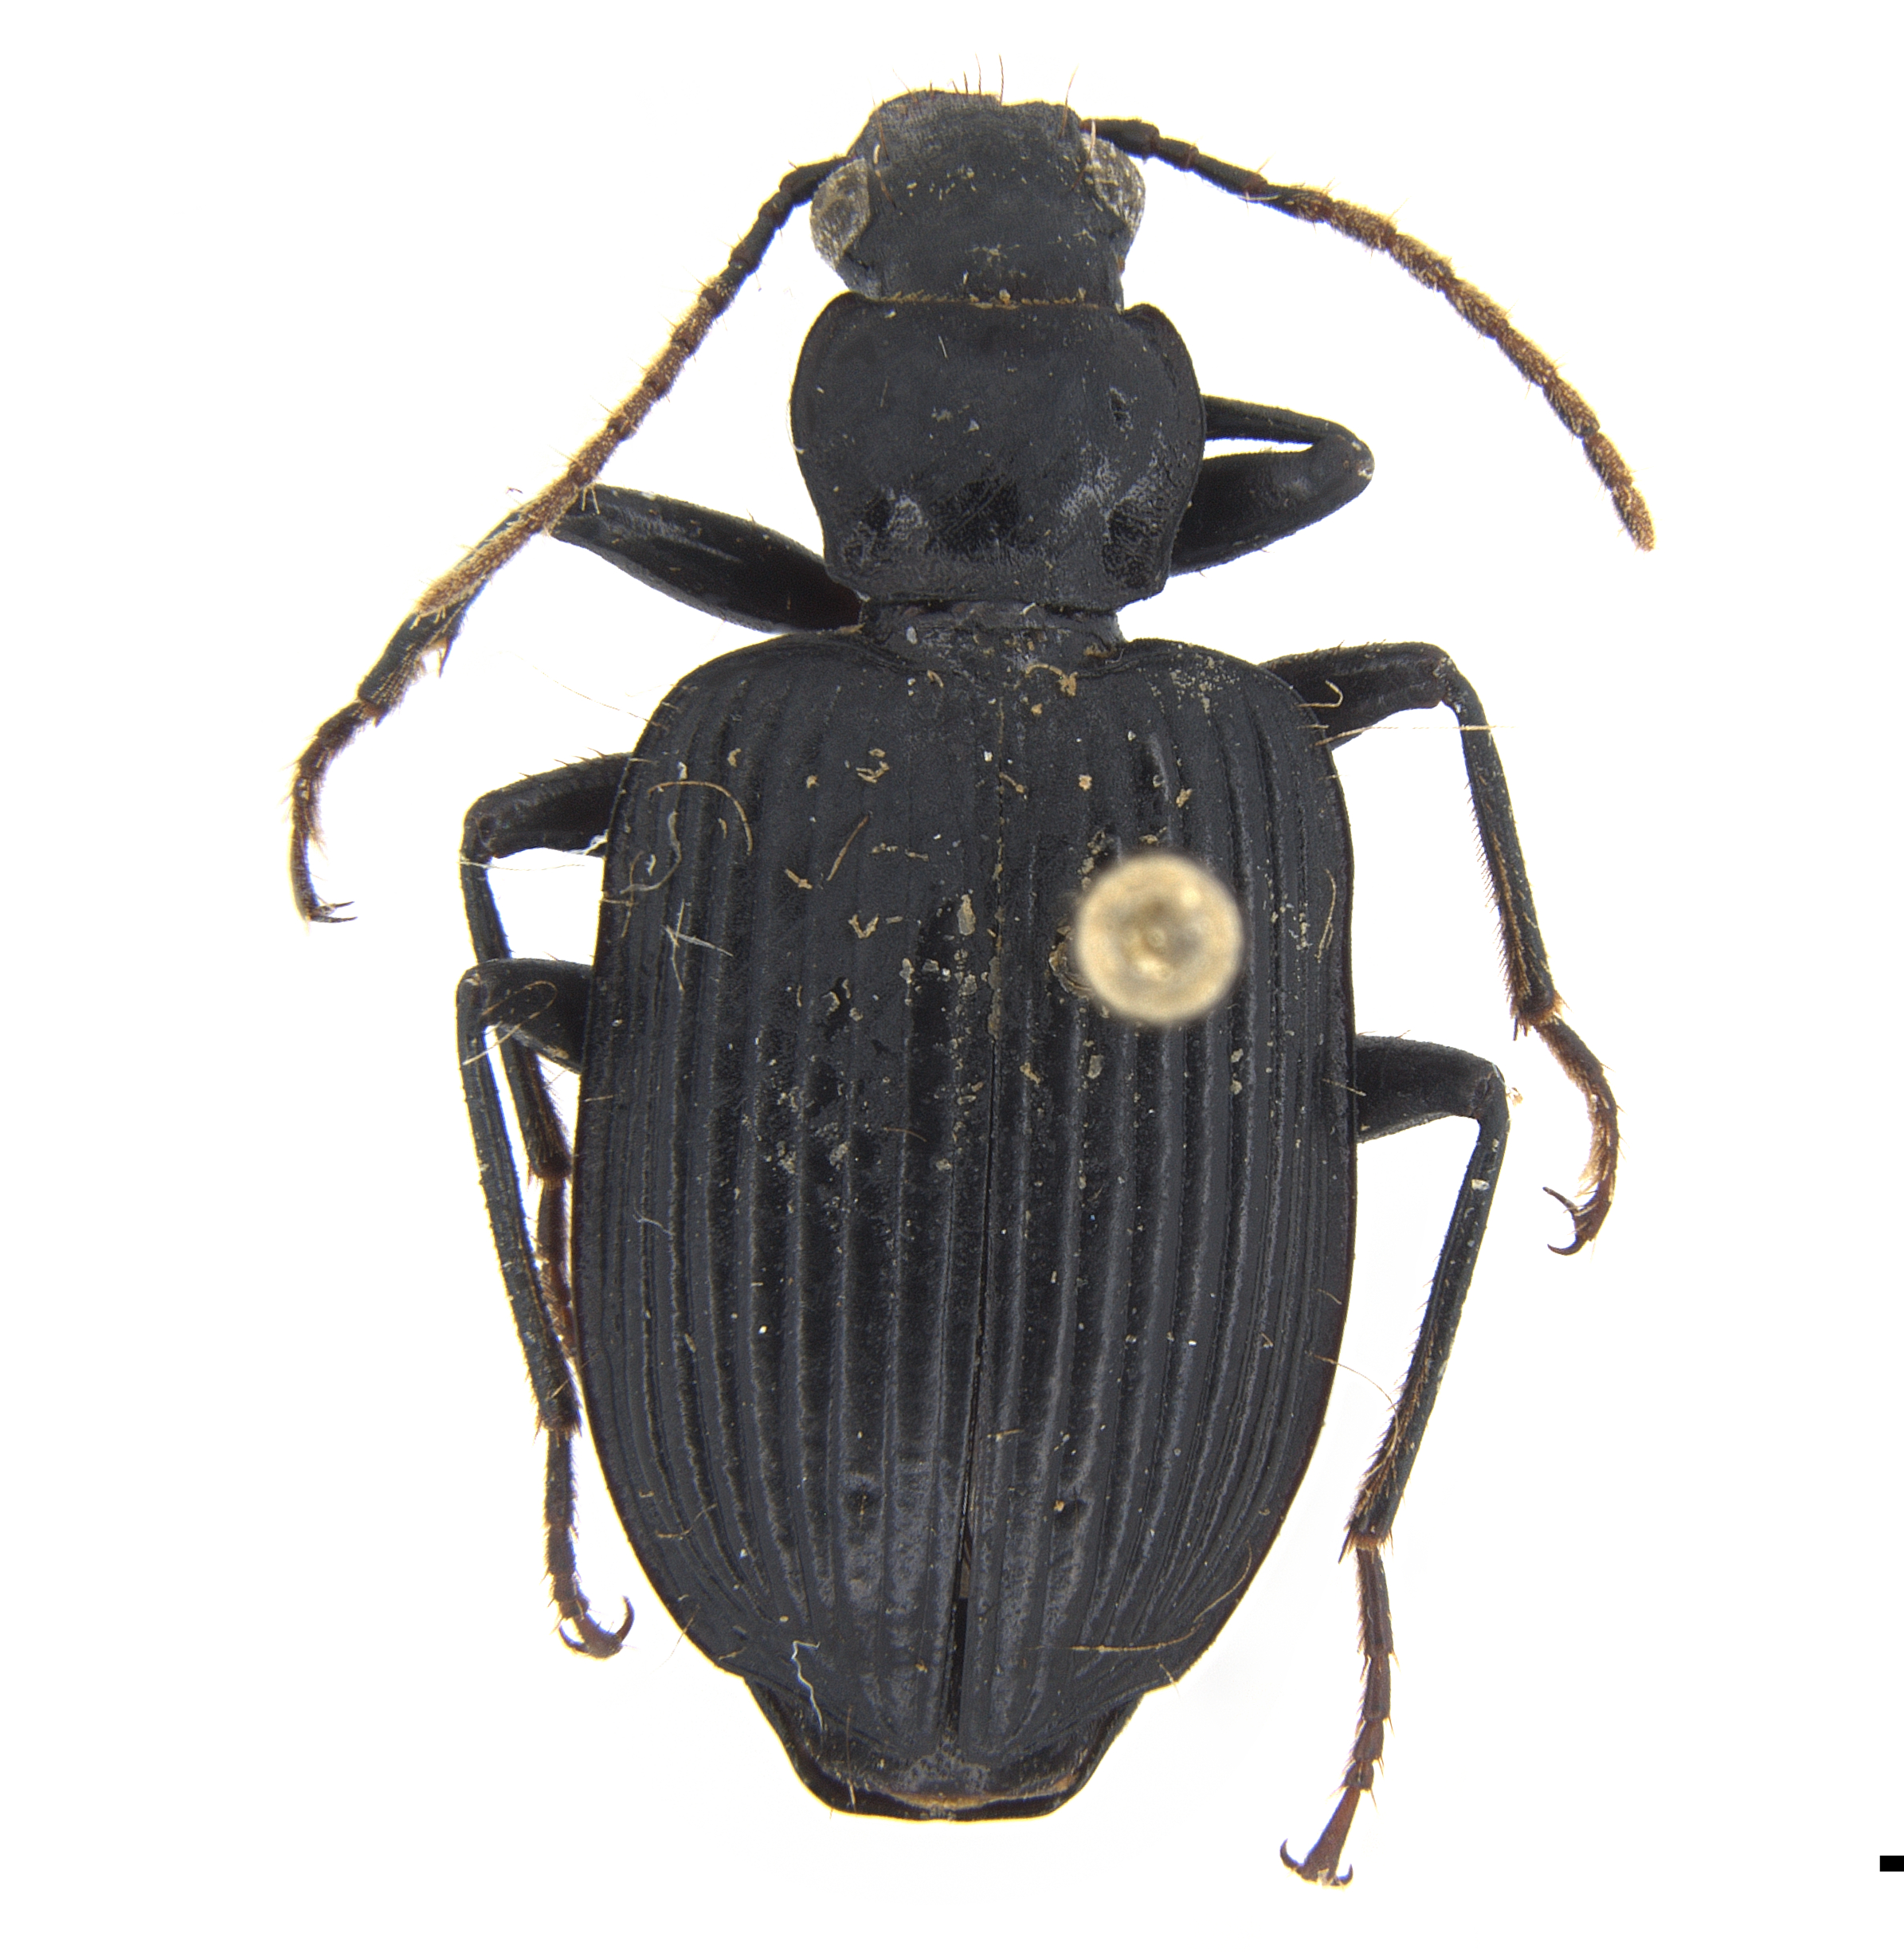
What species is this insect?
Stenognathus crenulatus
